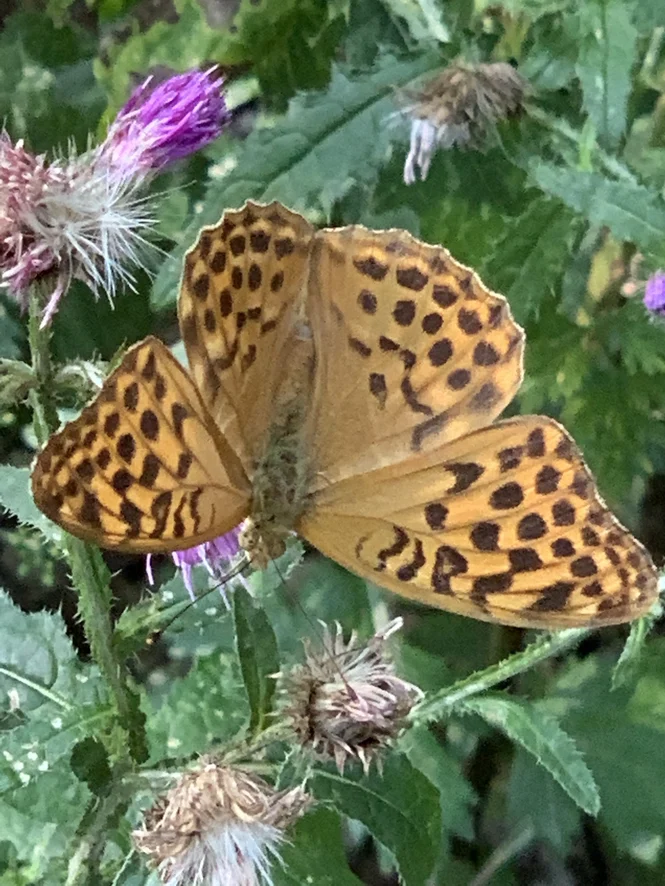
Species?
Argynnis paphia
